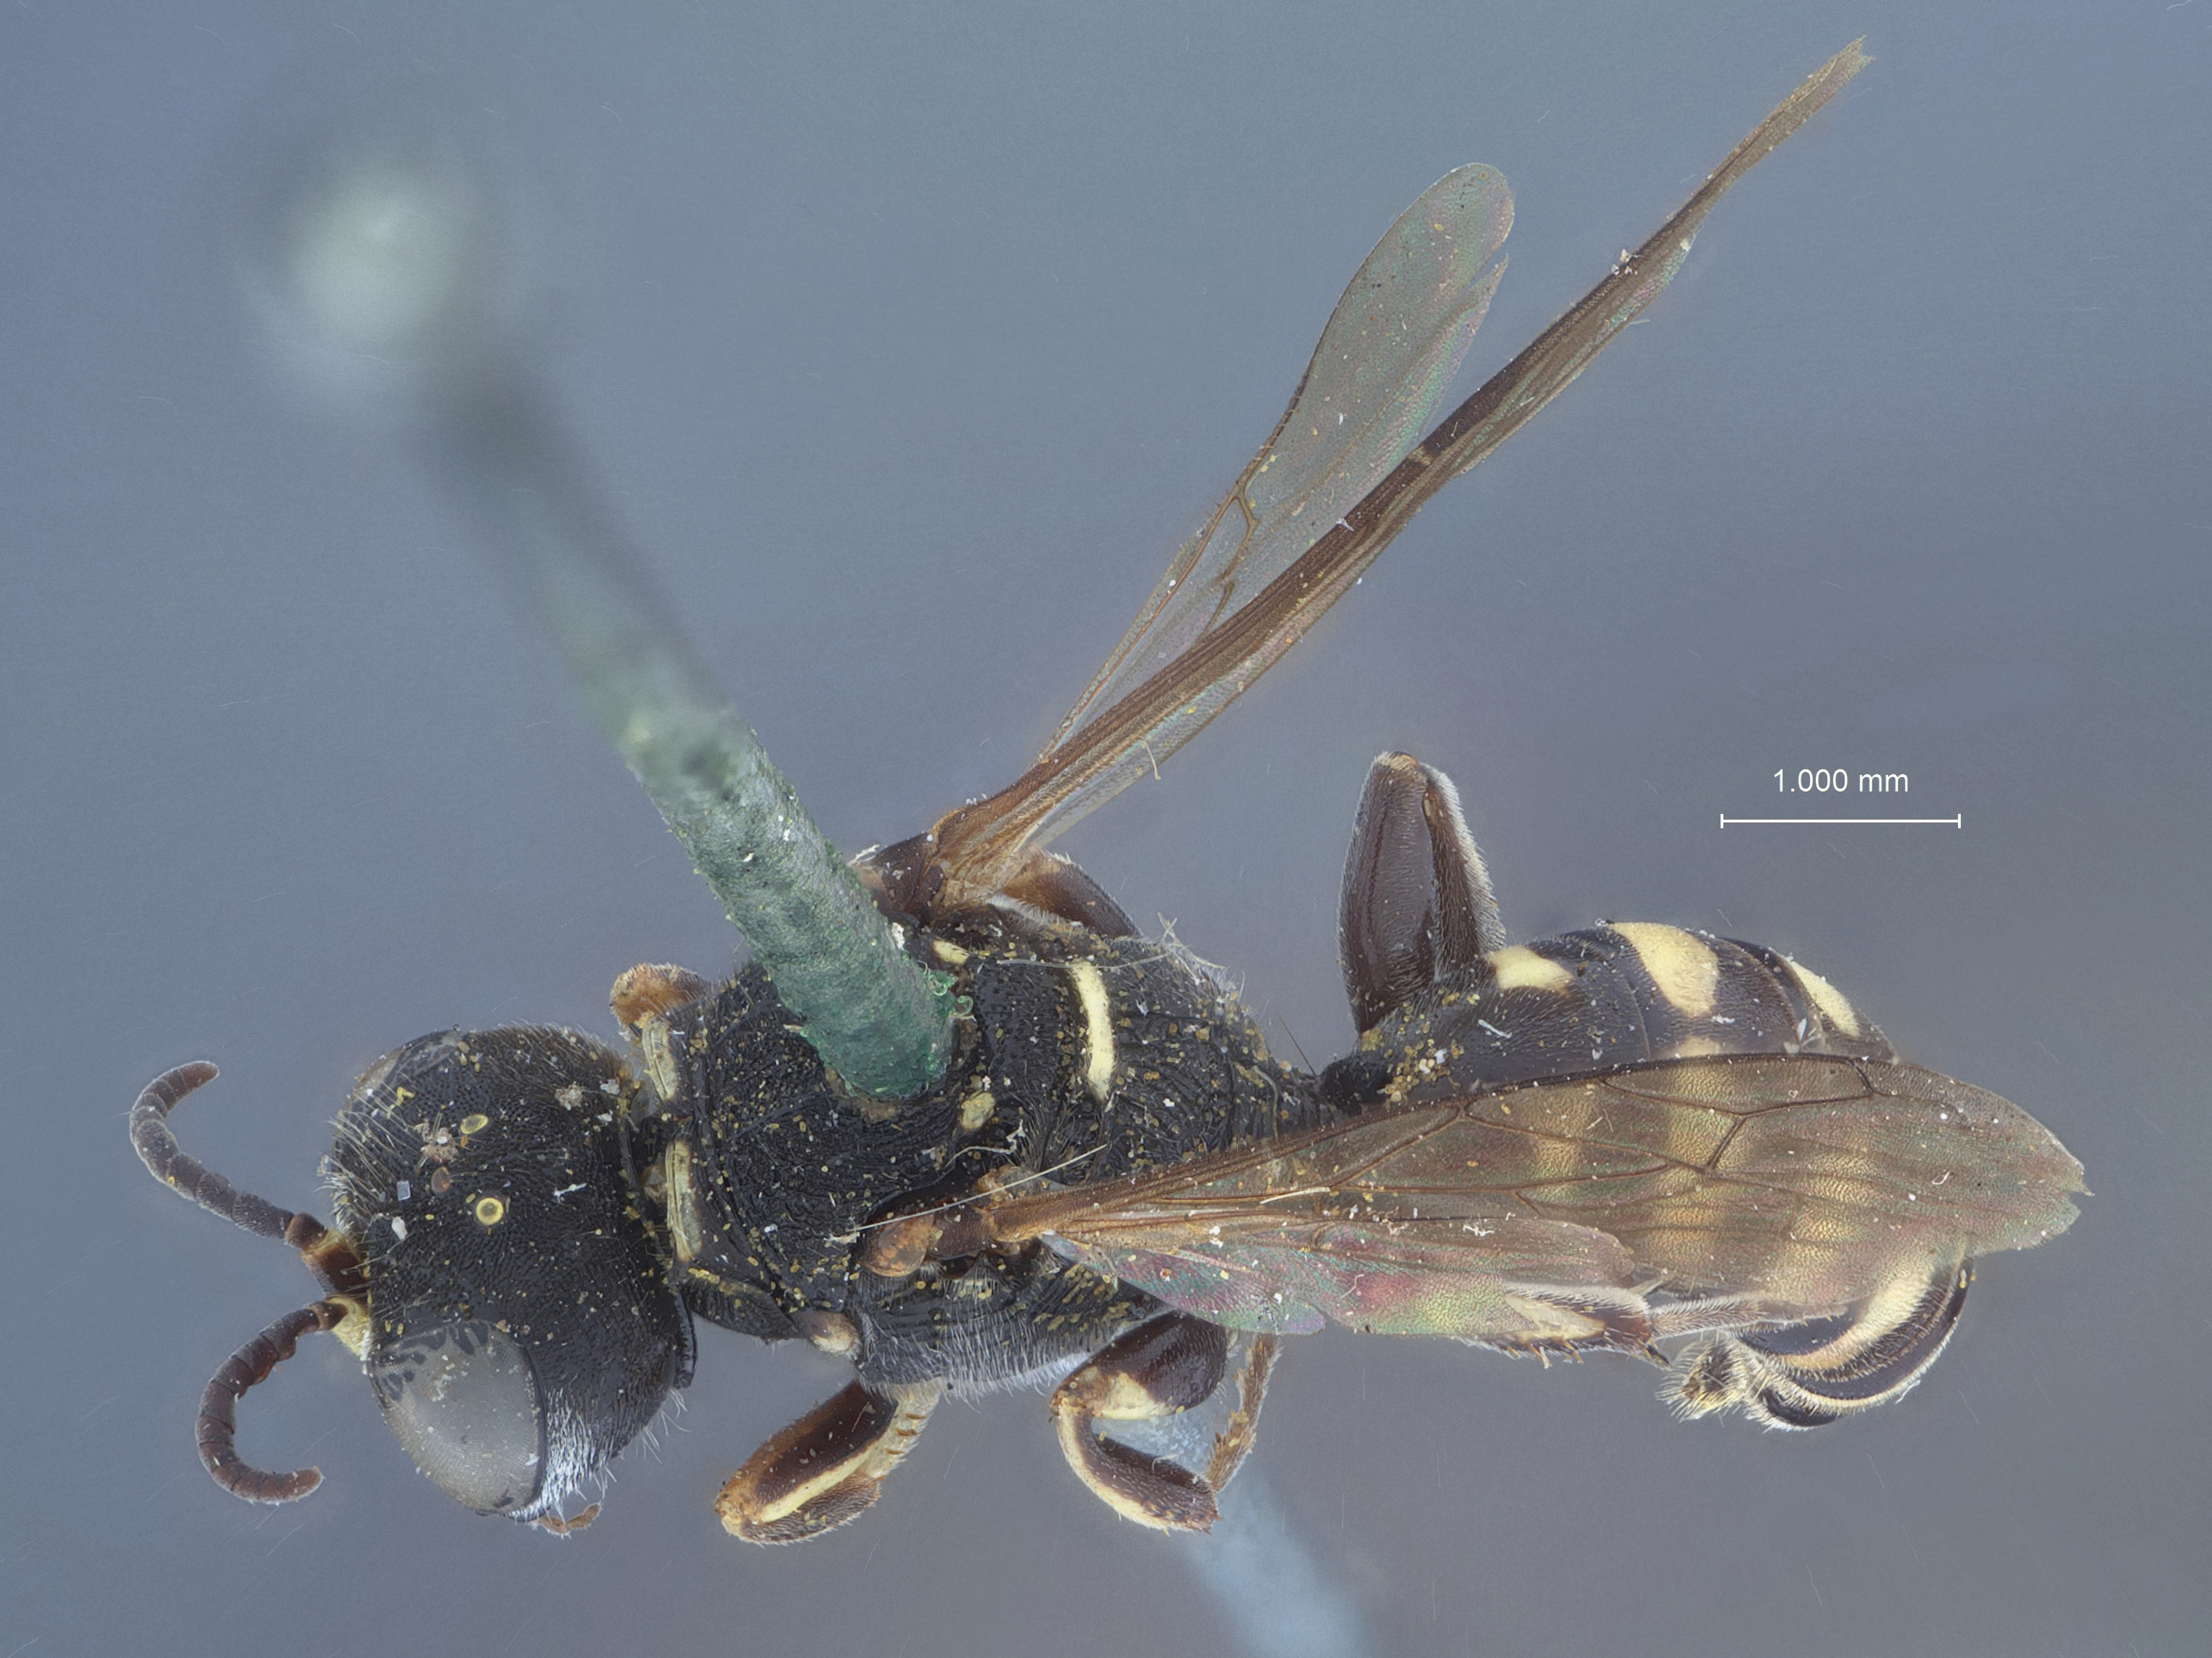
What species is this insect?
Crabro heraclei
